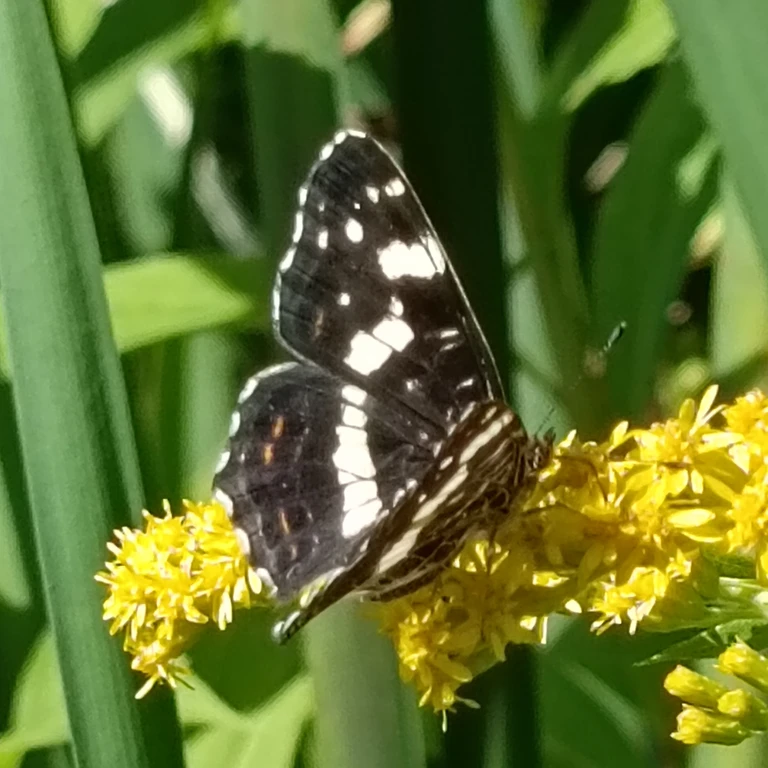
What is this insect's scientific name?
Araschnia levana
